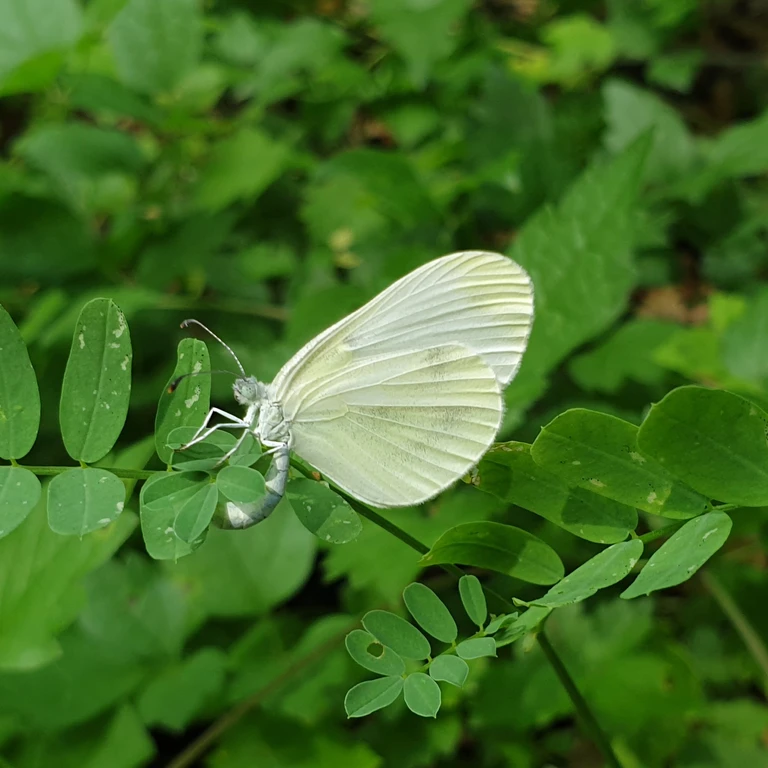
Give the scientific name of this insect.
Leptidea sinapis/juvernica
